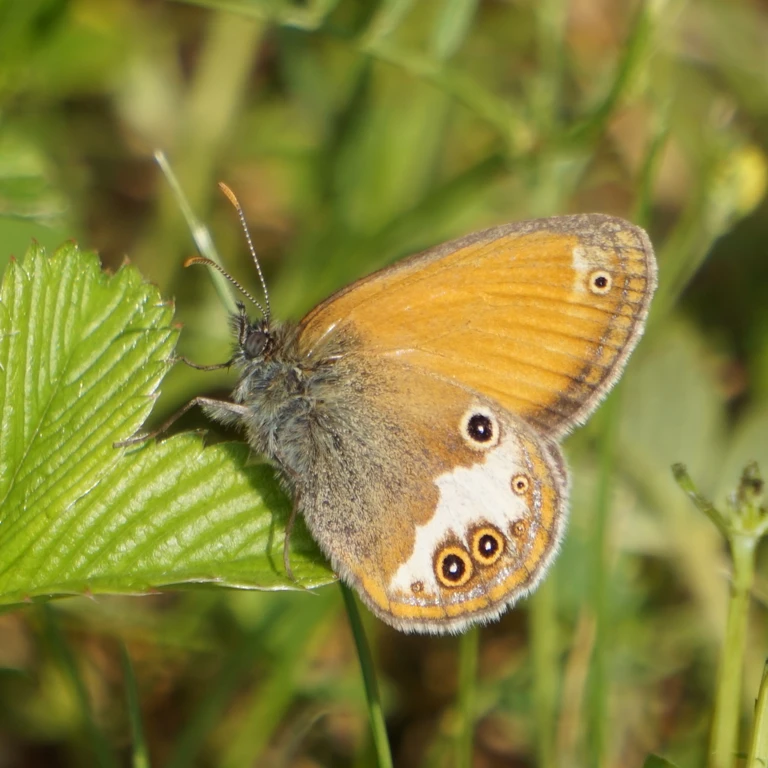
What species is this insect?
Coenonympha arcania
